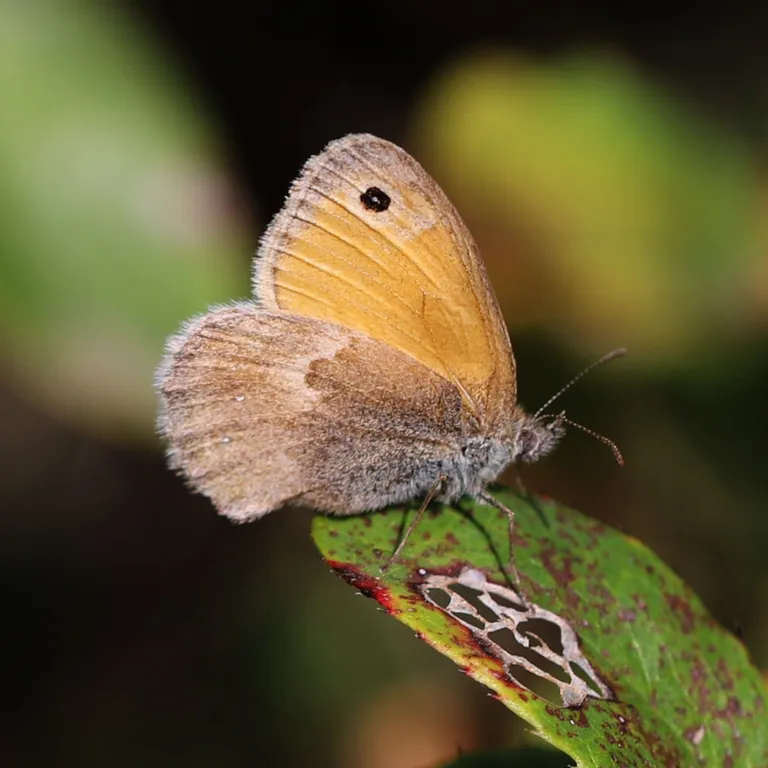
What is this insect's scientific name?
Coenonympha pamphilus
